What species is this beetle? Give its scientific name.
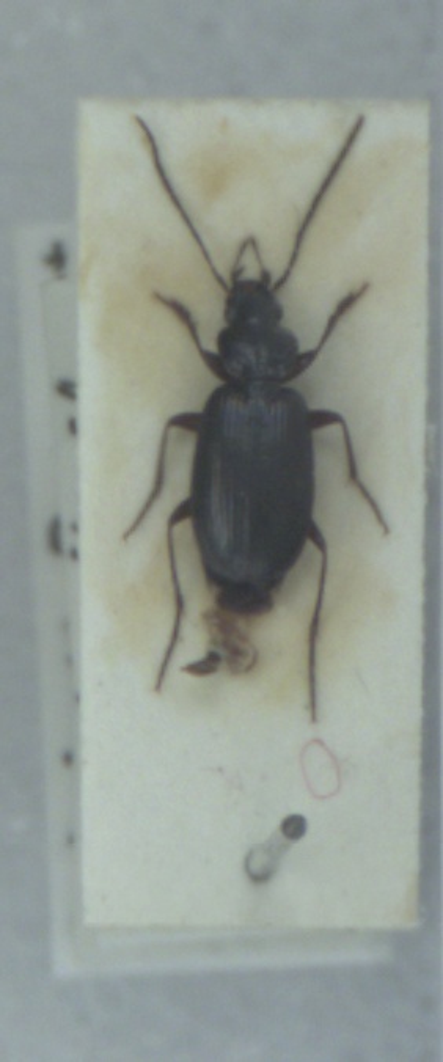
Badister dilatatus
